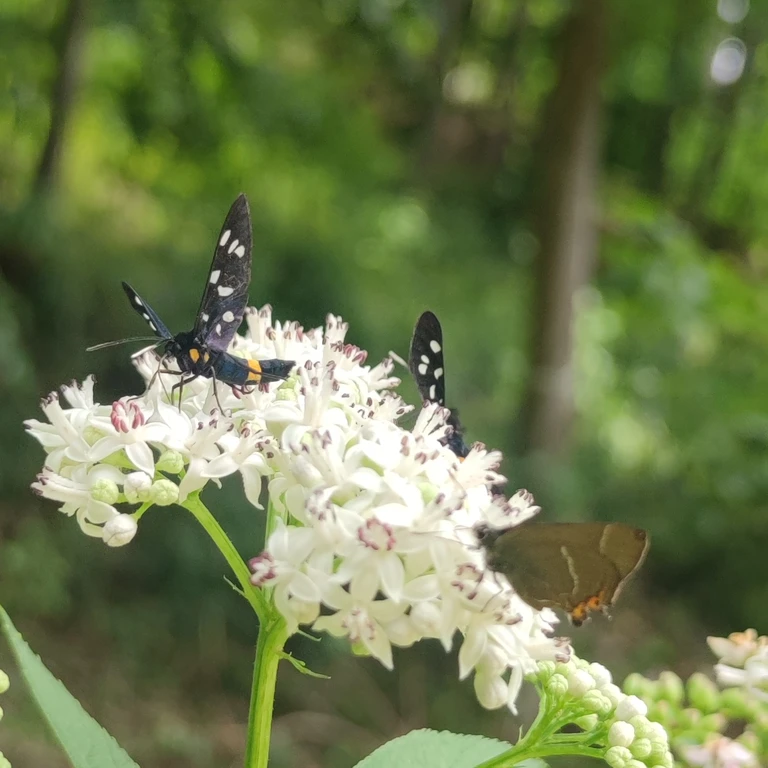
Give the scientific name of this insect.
Amata phegea
